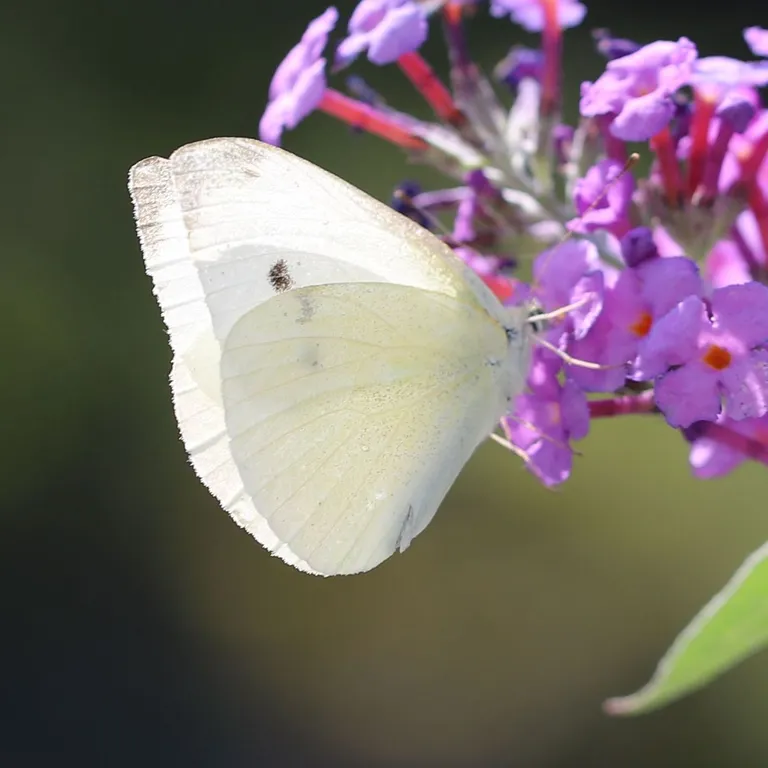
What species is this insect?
Pieris rapae
